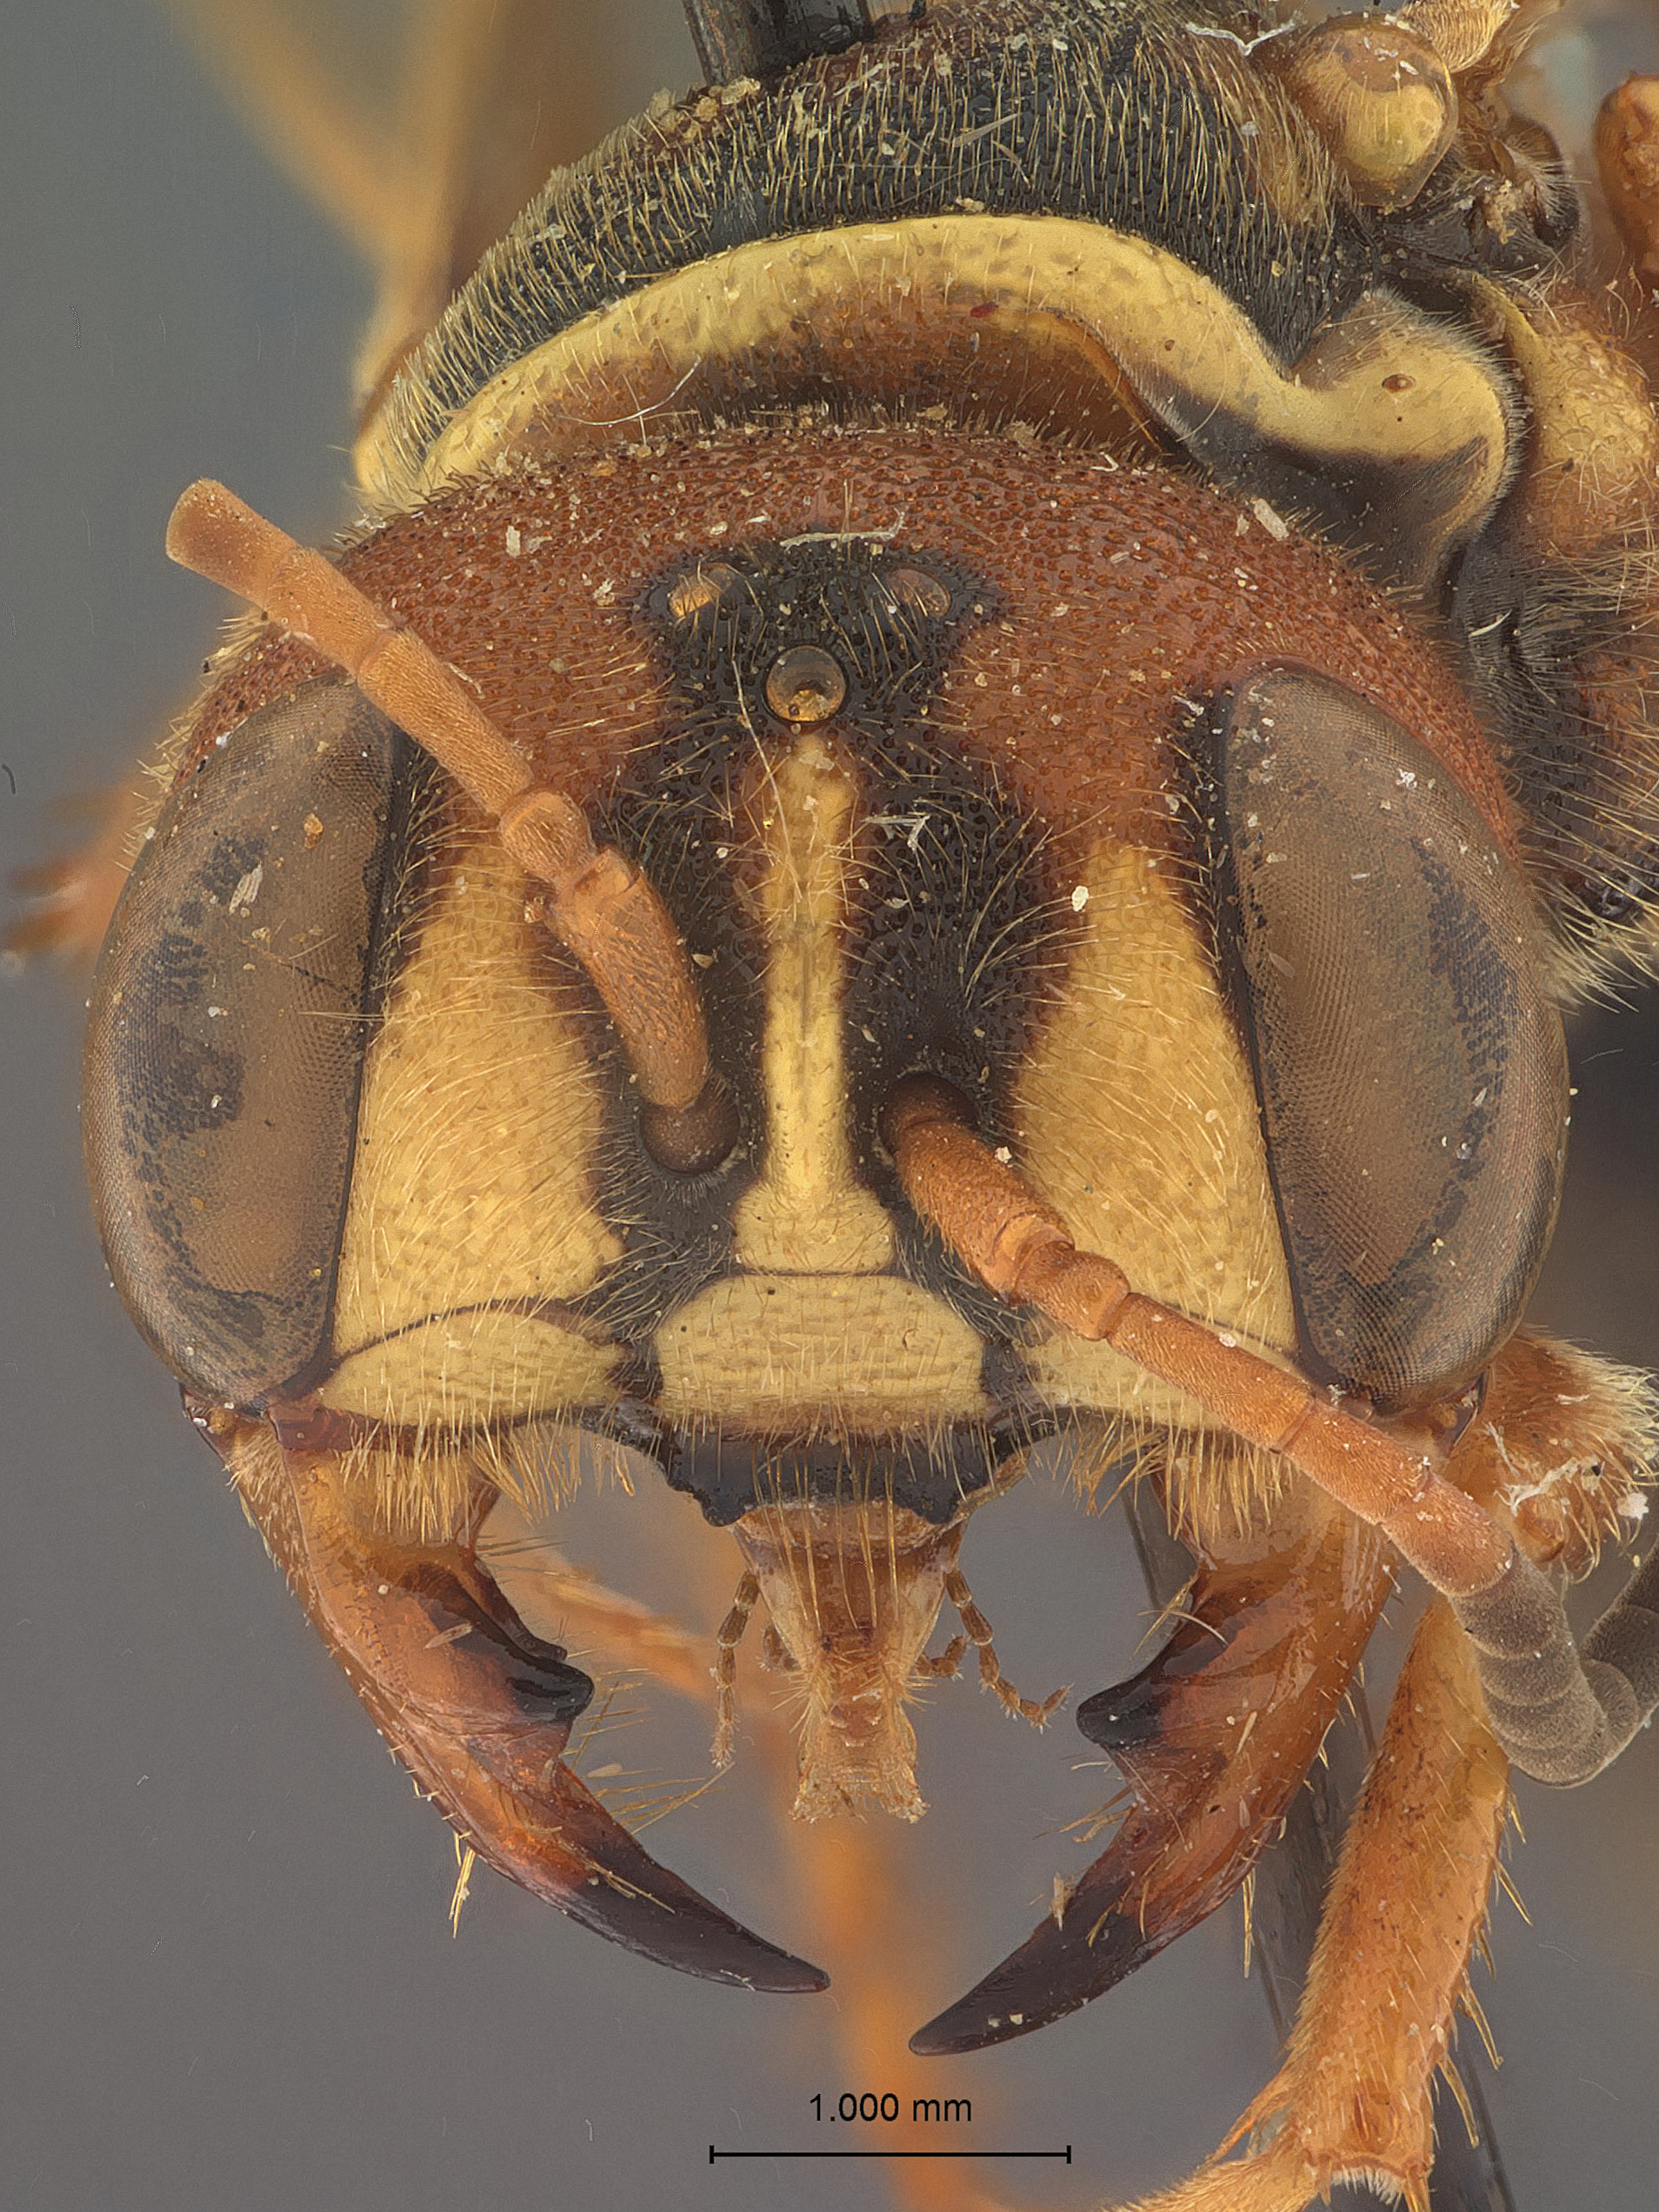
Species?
Eucerceris sinuata
